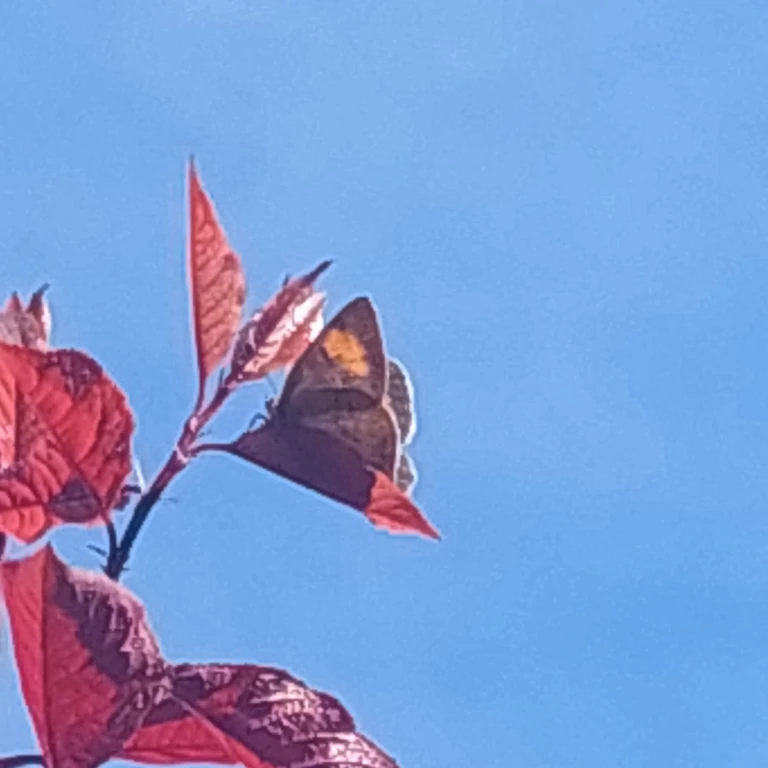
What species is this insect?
Thecla betulae
